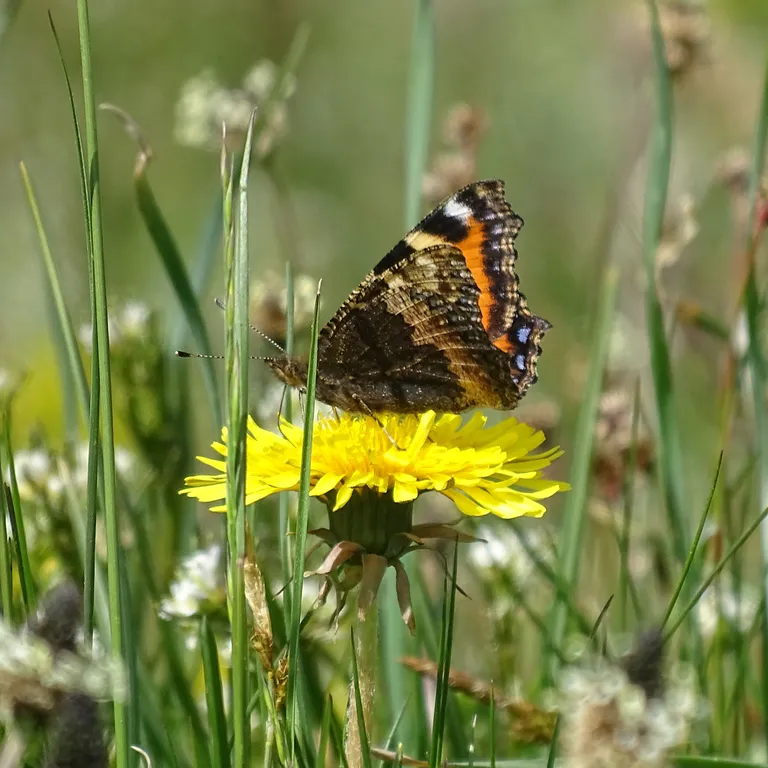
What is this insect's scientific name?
Aglais urticae
